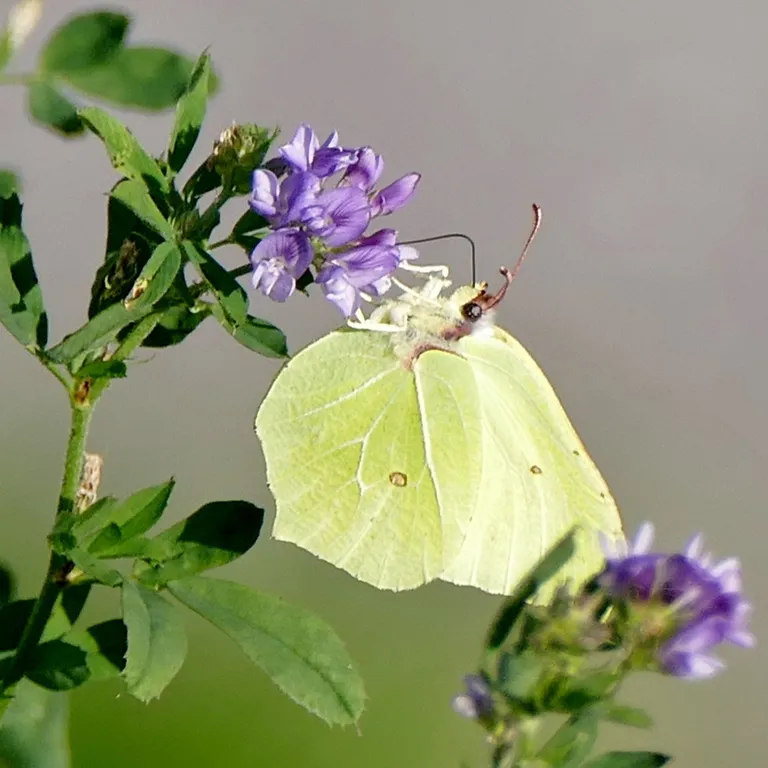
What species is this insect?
Gonepteryx rhamni
